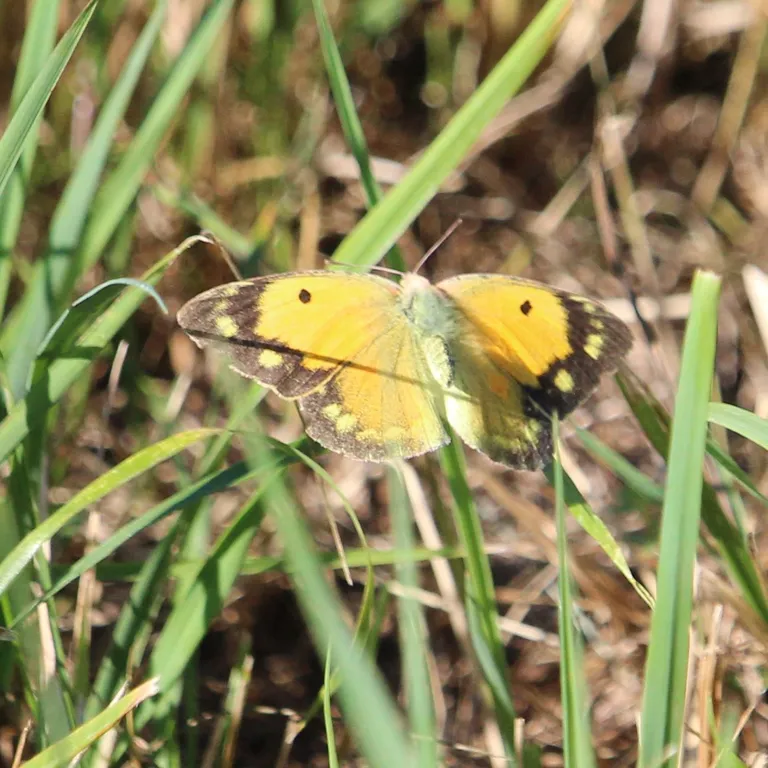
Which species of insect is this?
Colias croceus
